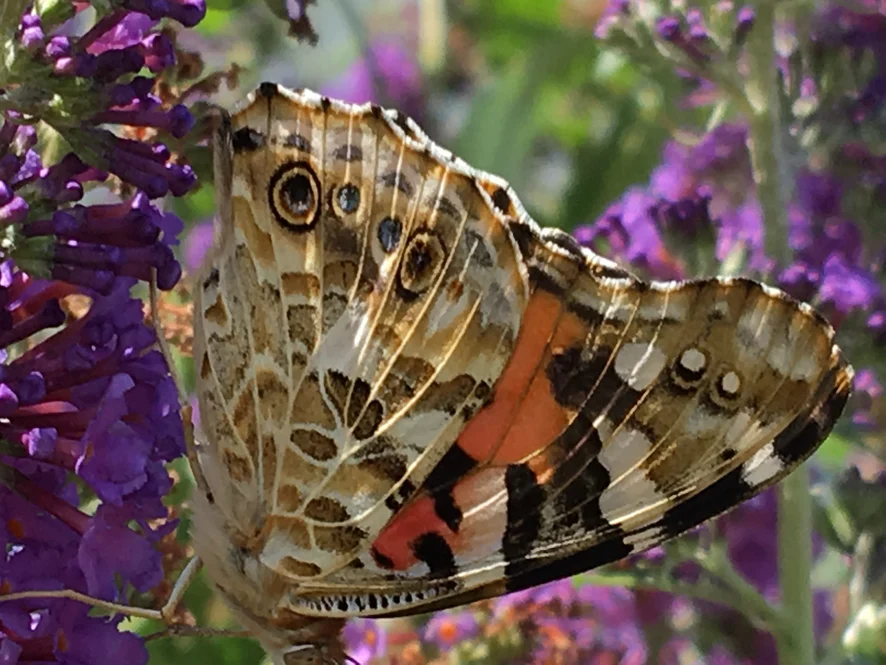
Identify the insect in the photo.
Vanessa cardui
